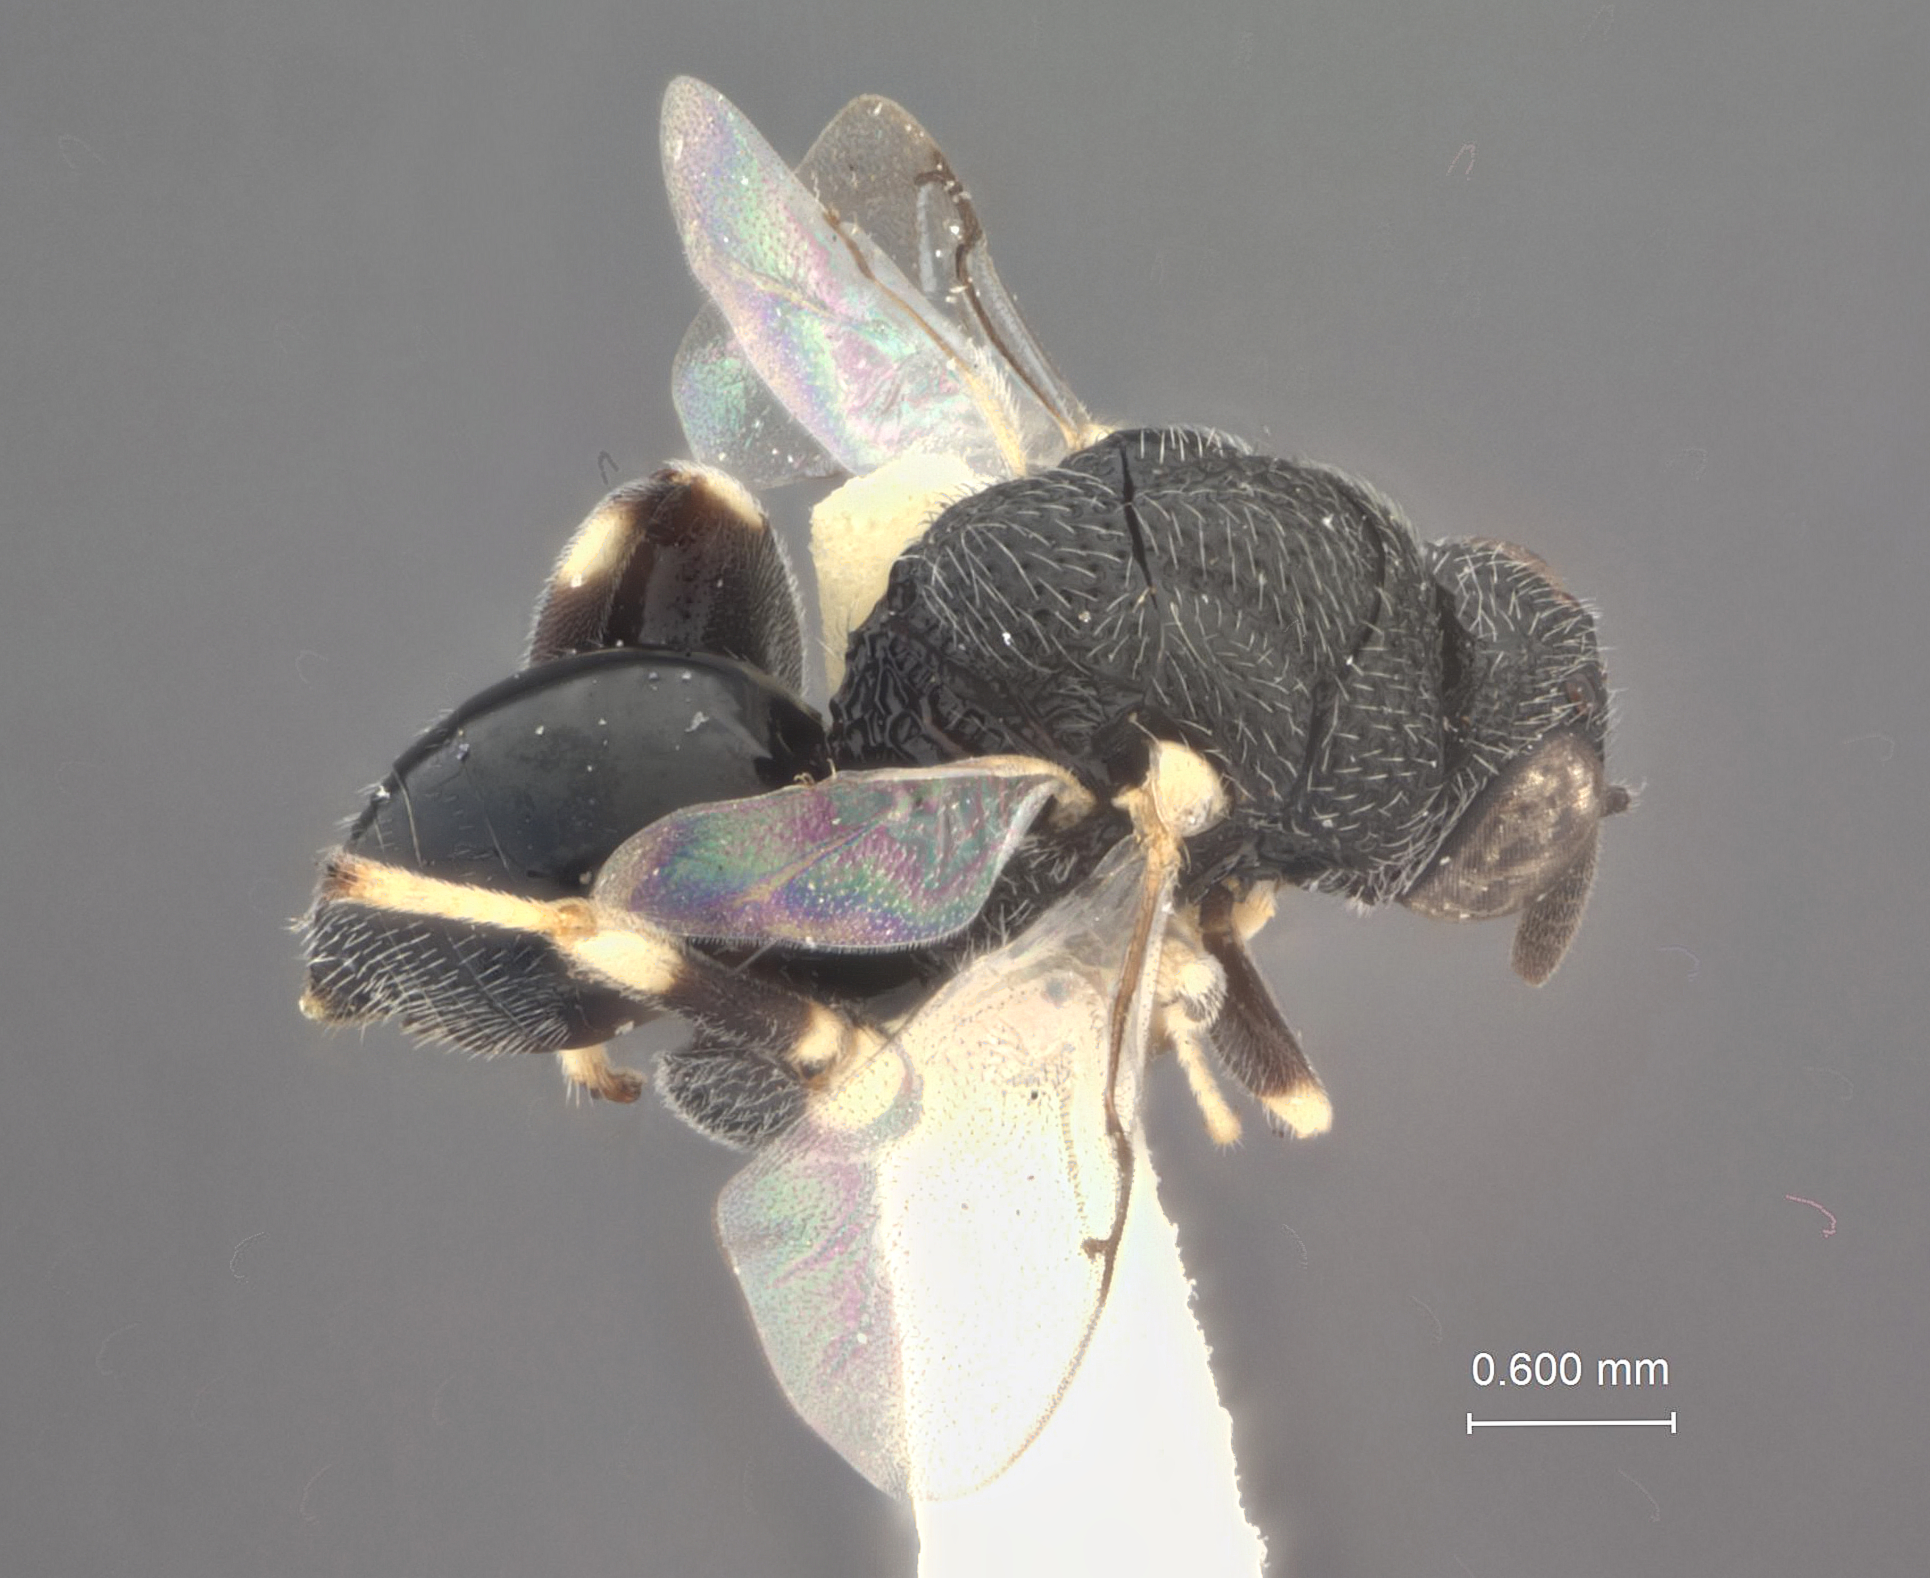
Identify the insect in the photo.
Brachymeria flegiae
